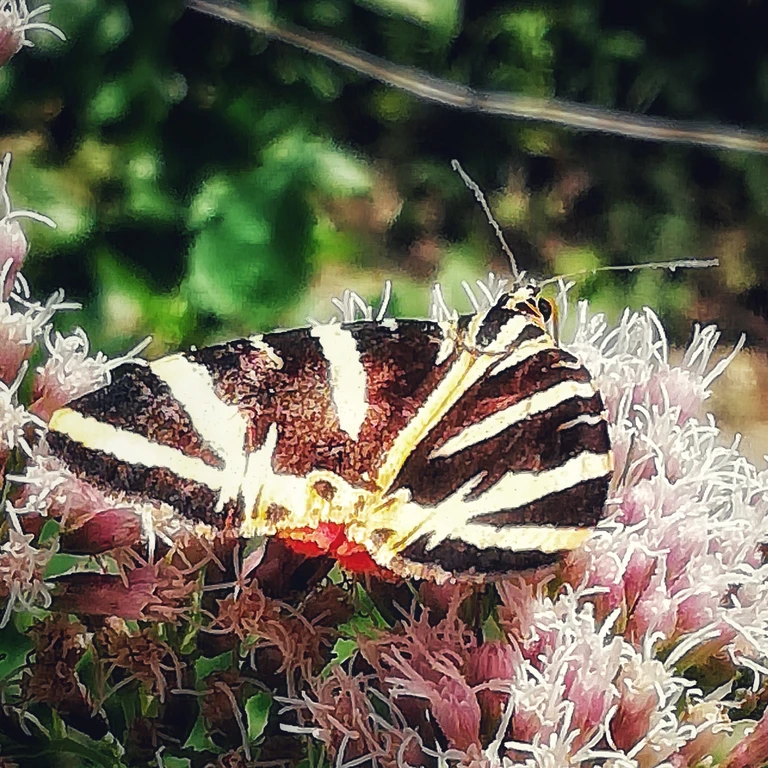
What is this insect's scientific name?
Euplagia quadripunctaria
